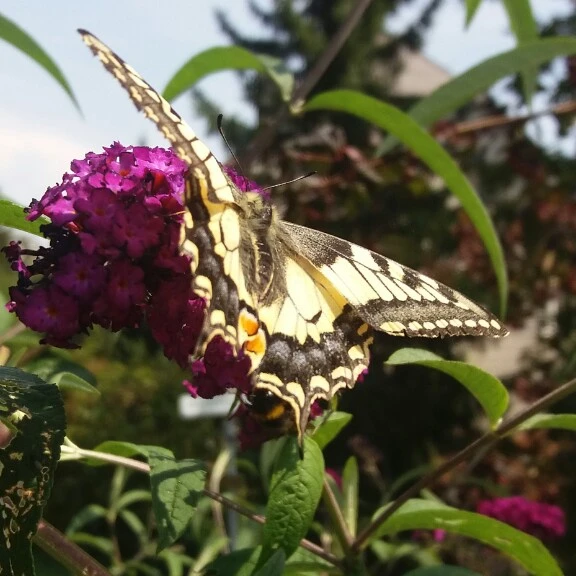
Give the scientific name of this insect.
Papilio machaon
